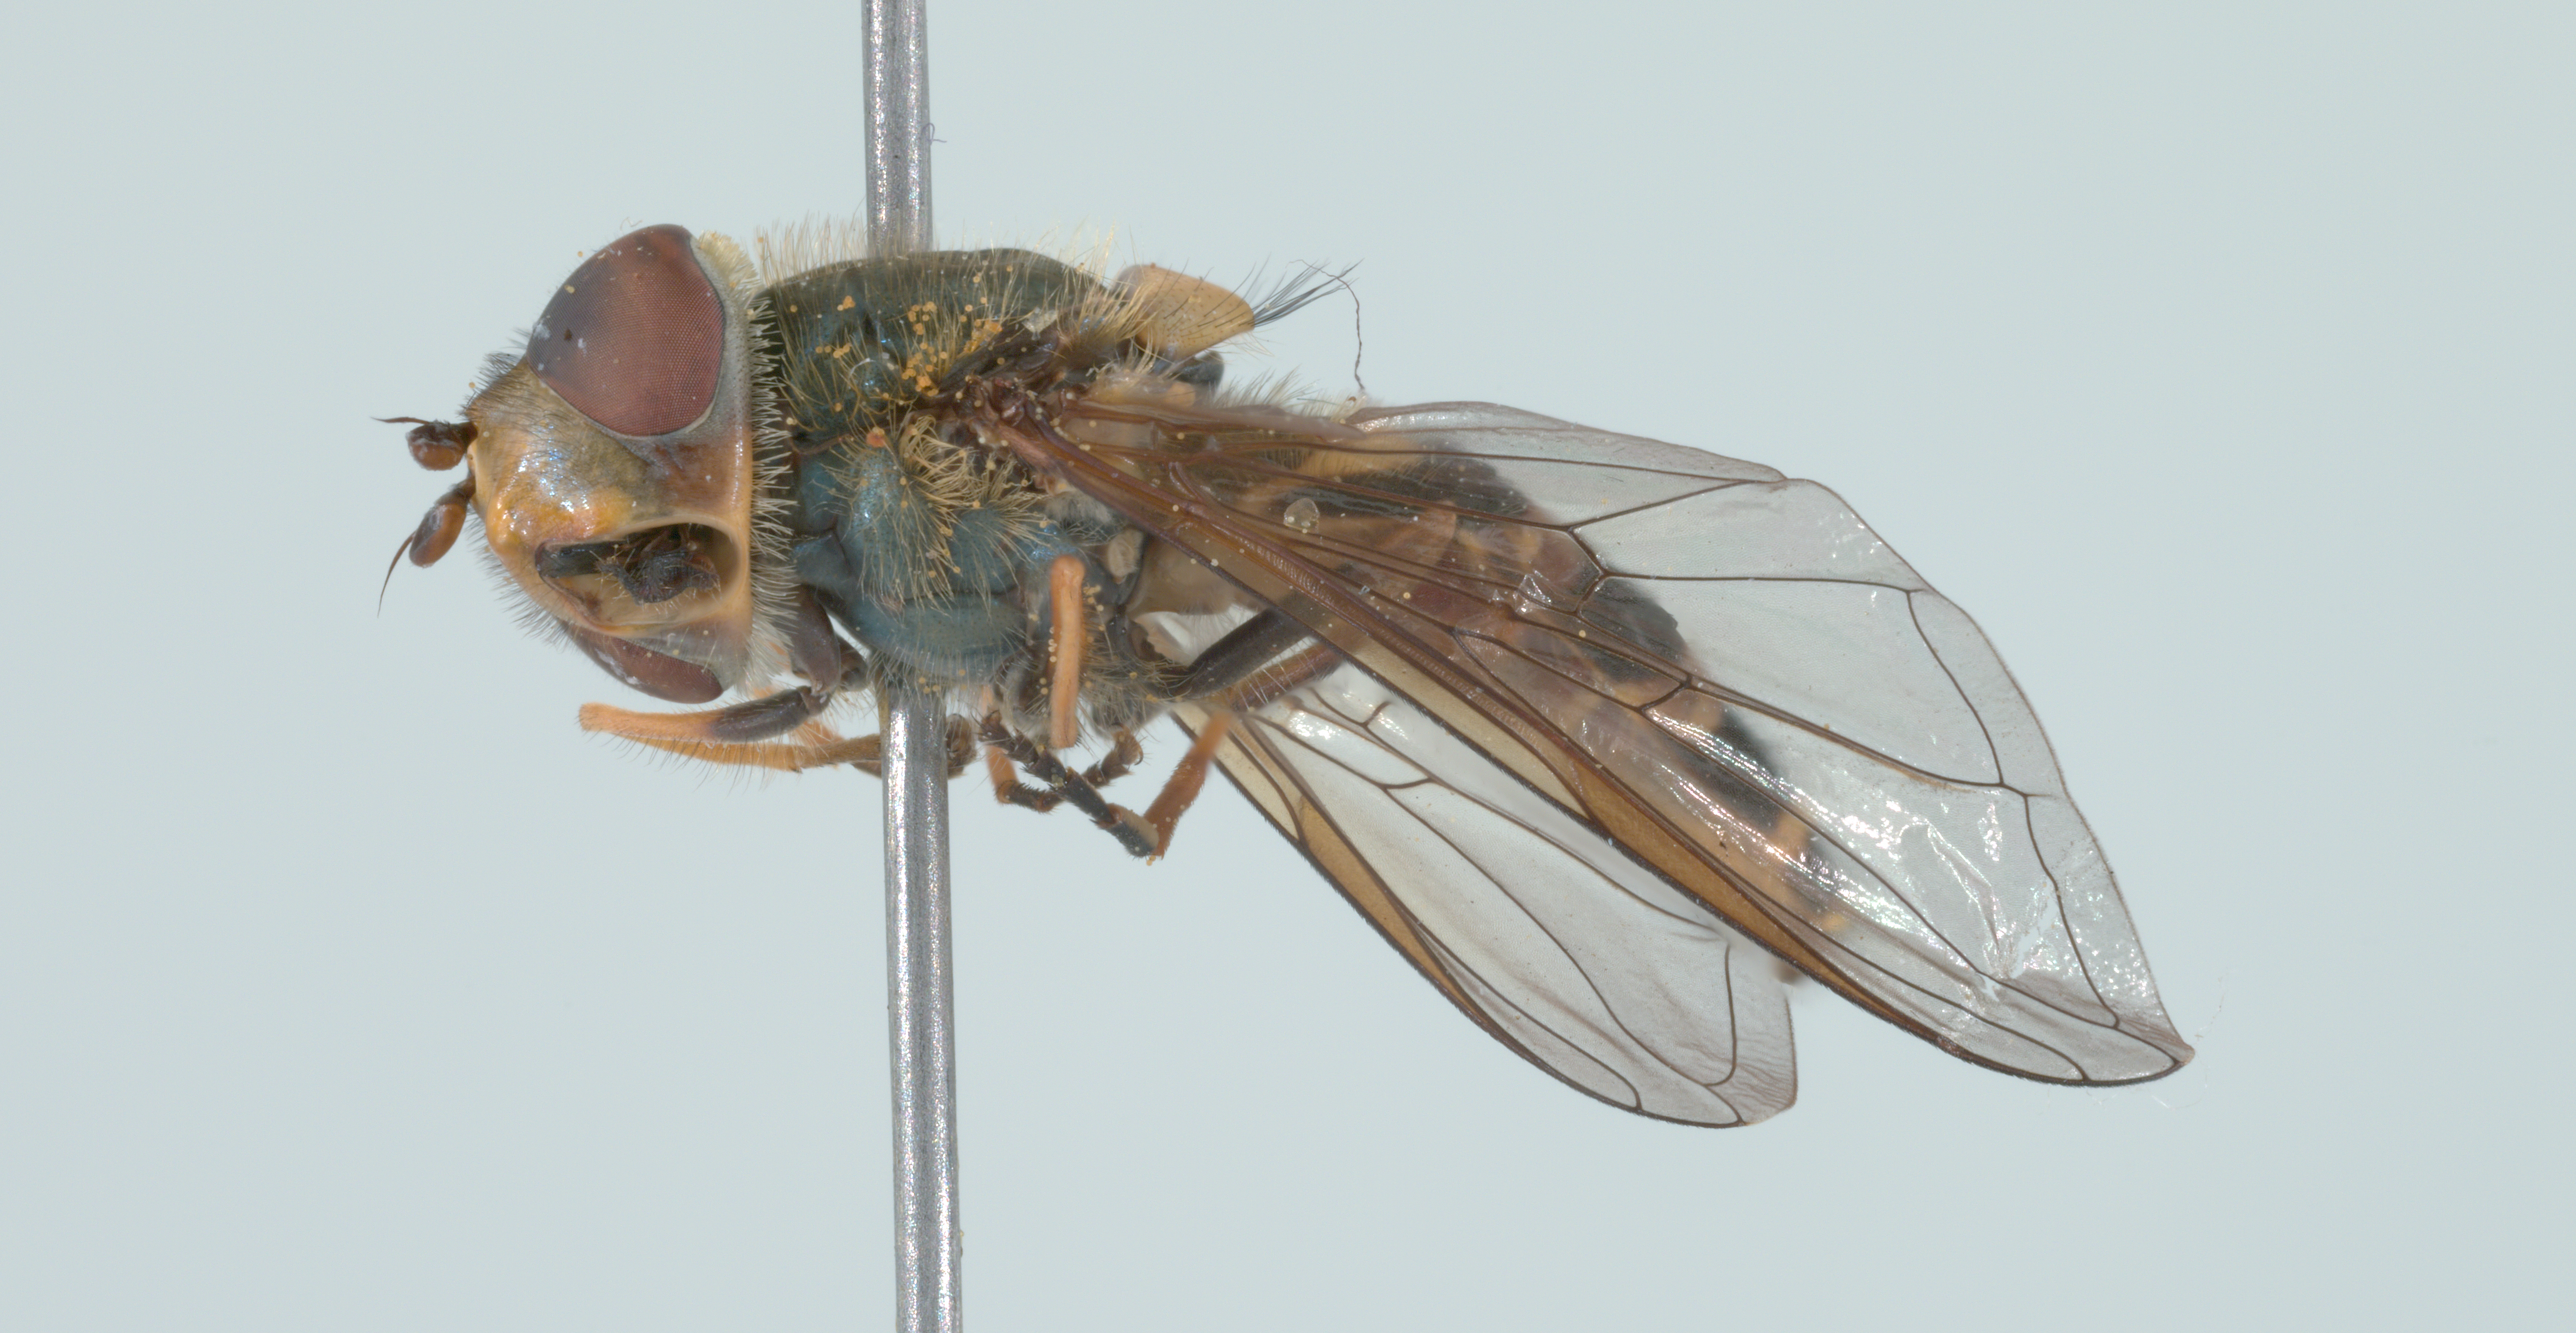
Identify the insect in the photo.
Syrphus torvus
